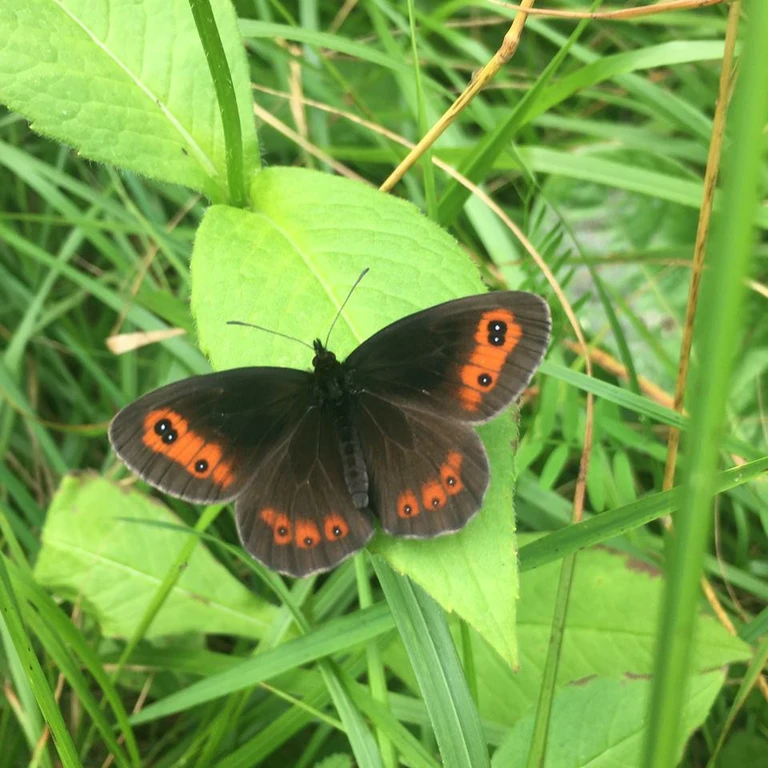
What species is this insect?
Erebia aethiops
